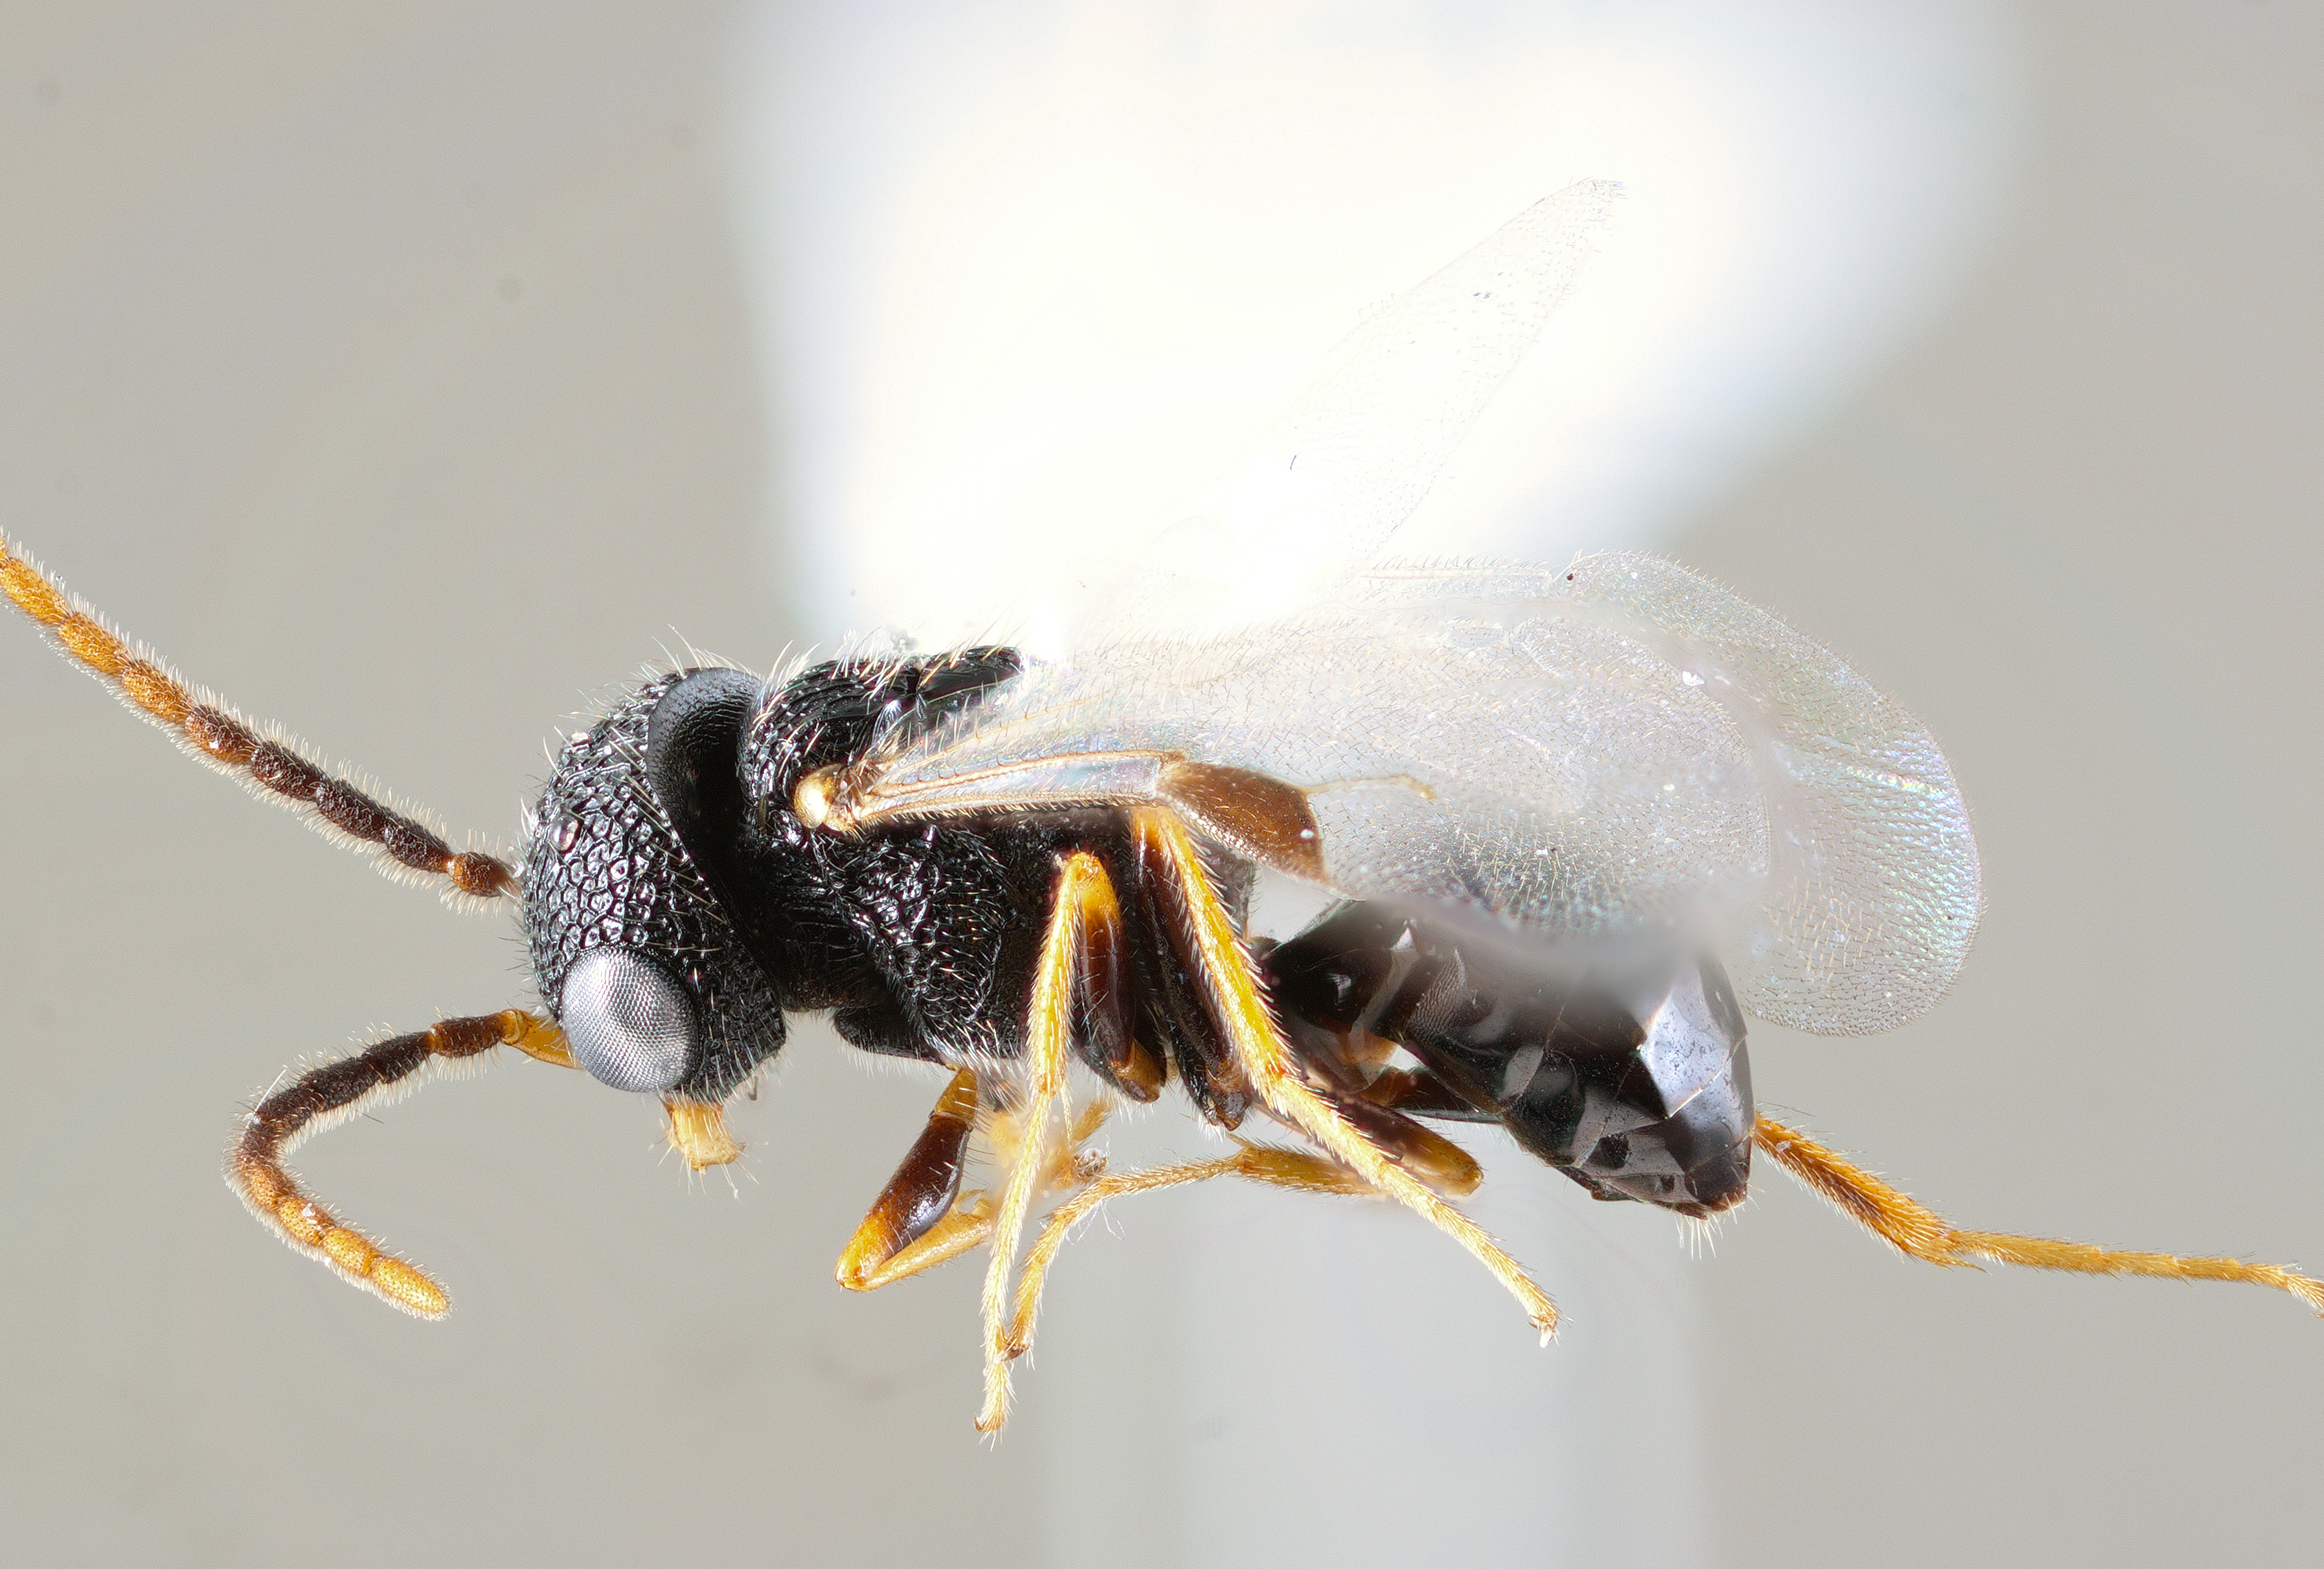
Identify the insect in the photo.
Crovettia nearctica
